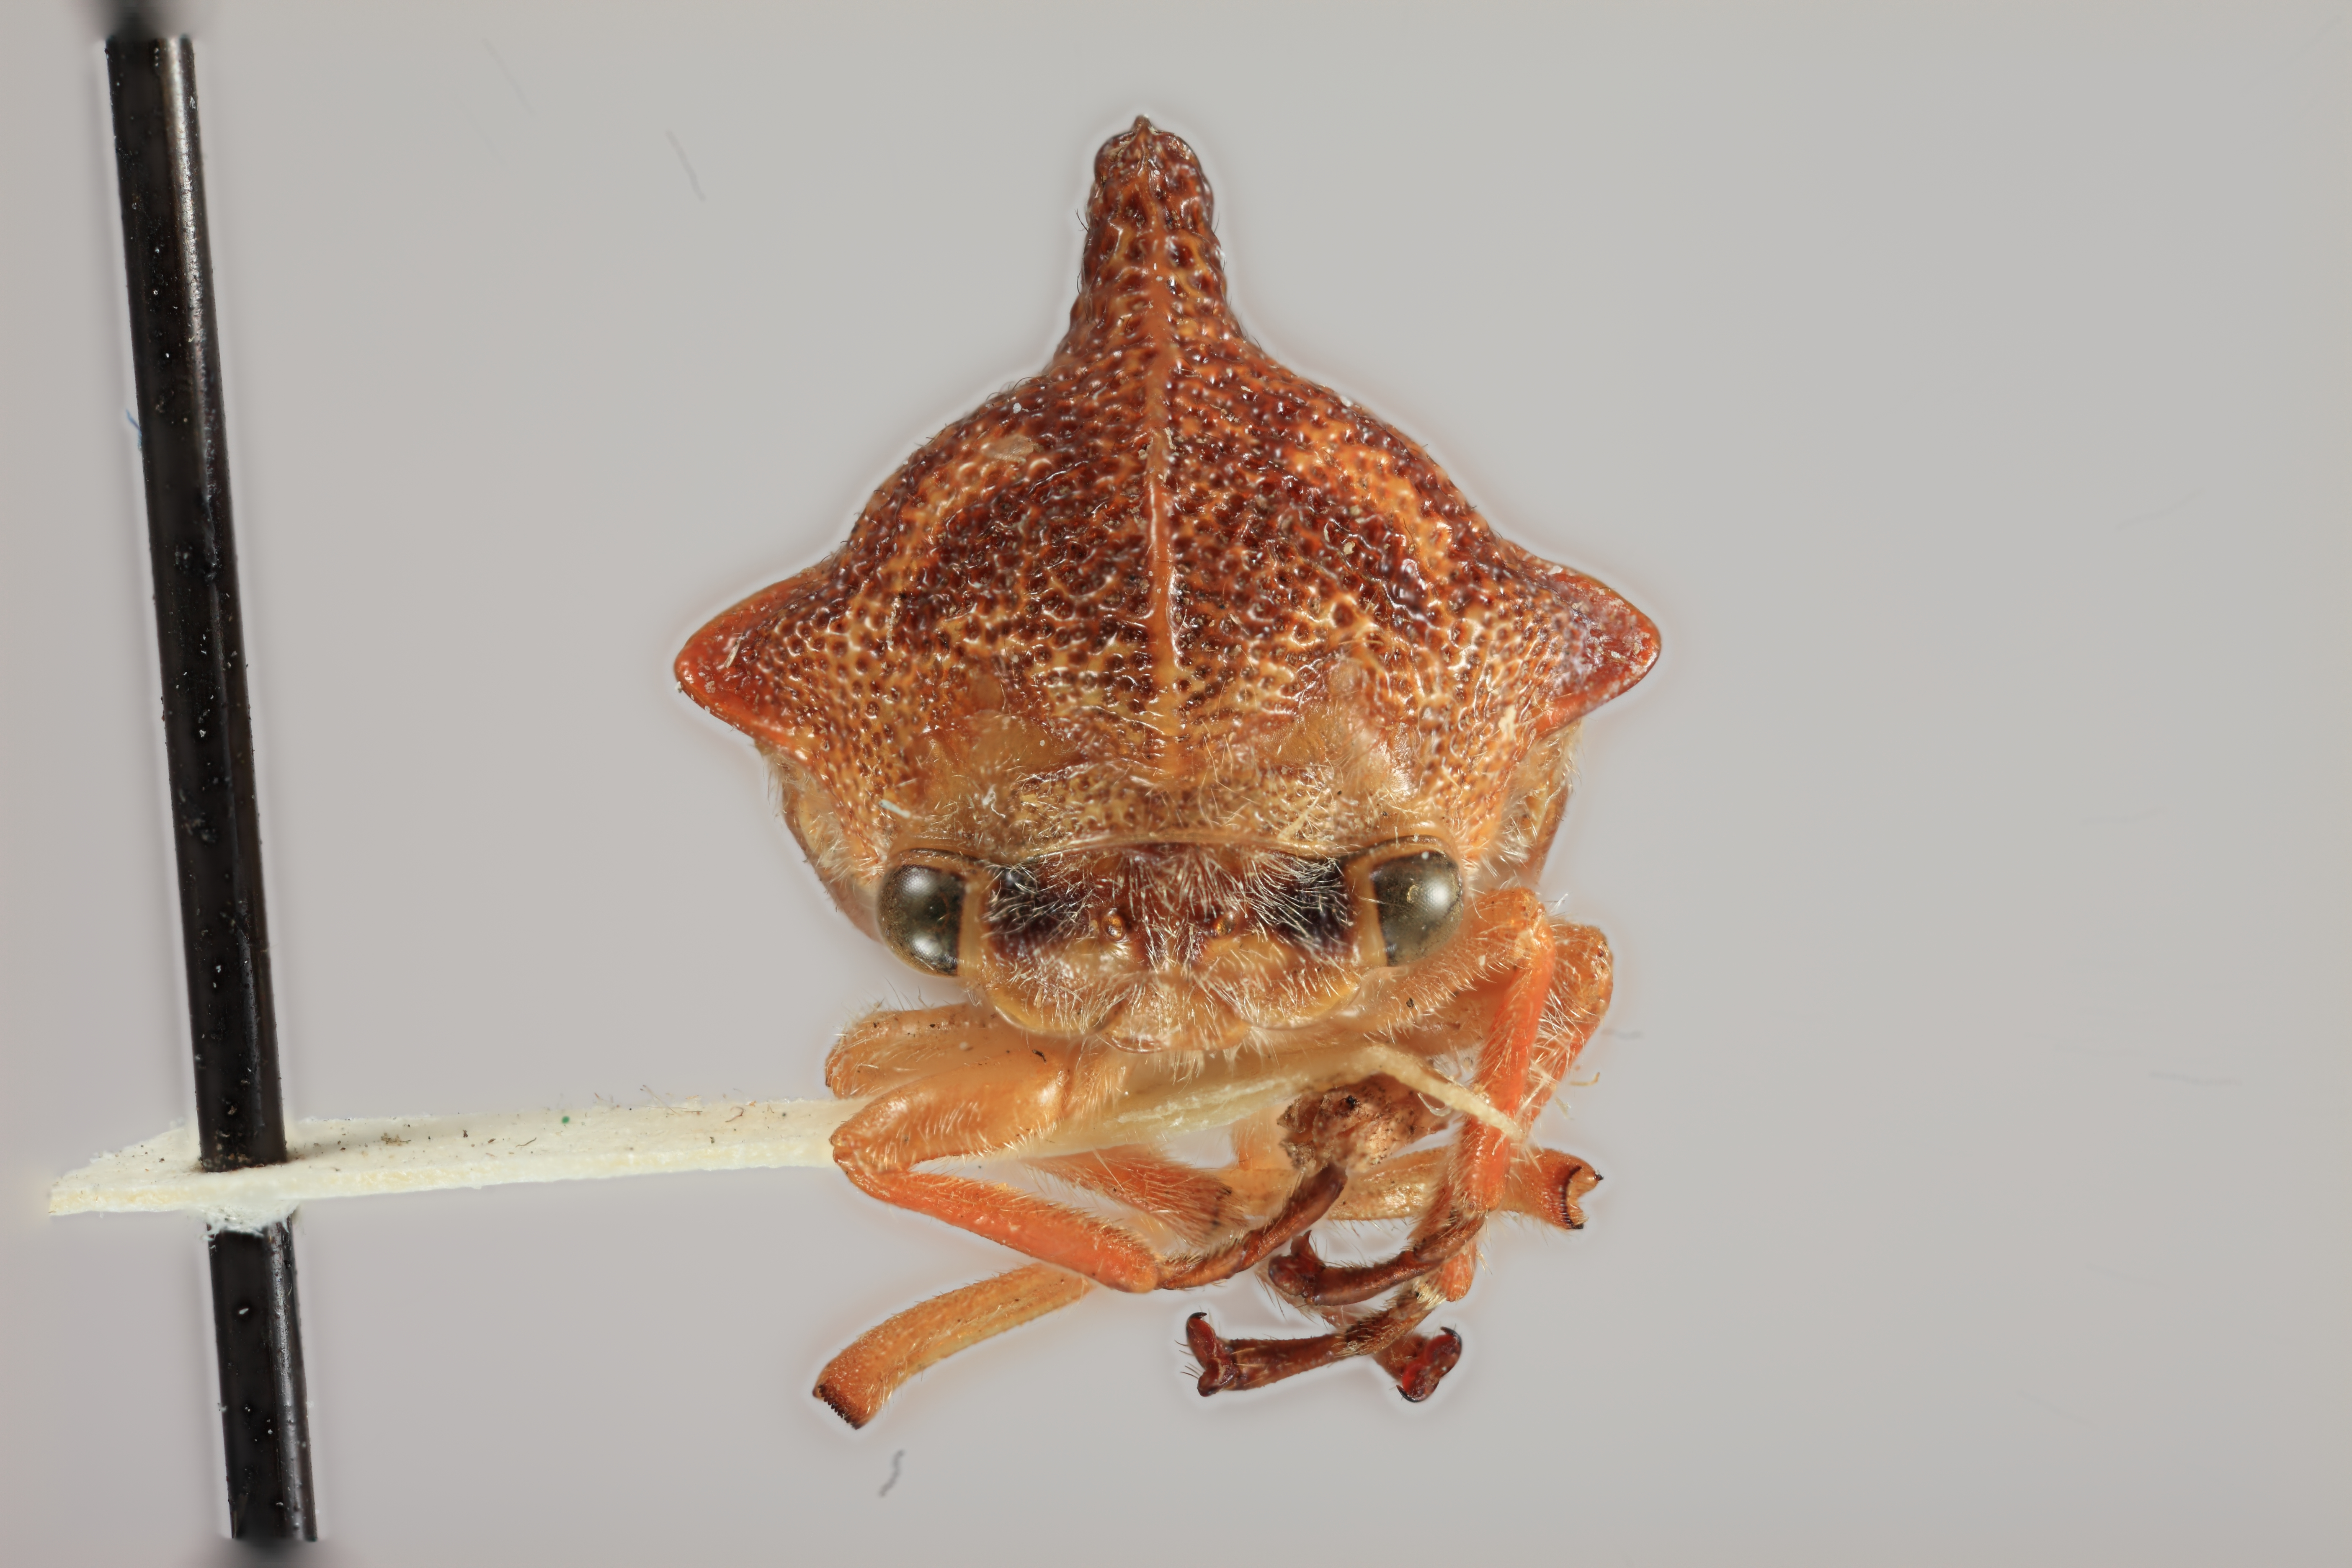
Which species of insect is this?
Ramosella thalli
